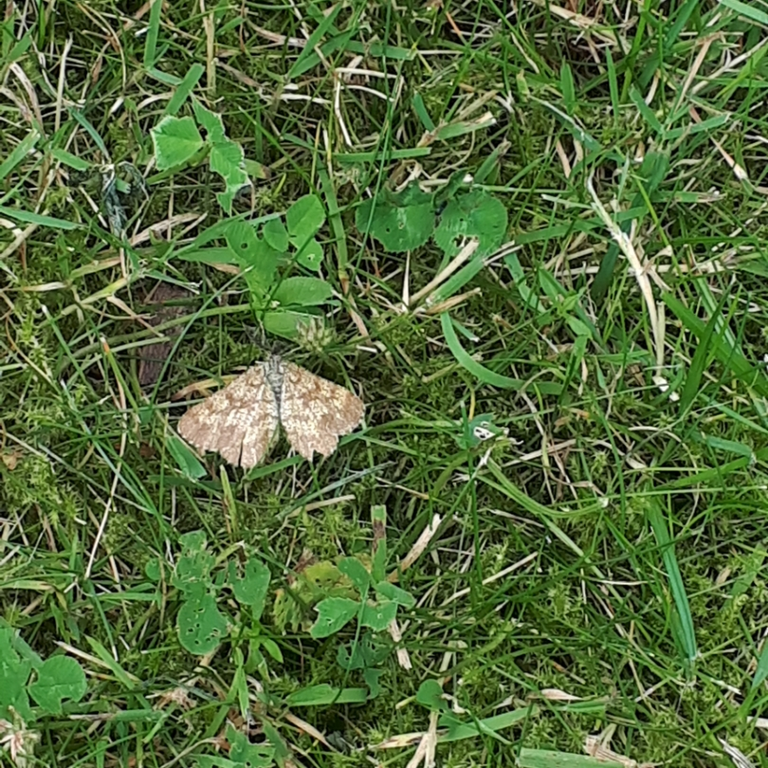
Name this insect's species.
Ematurga atomaria
